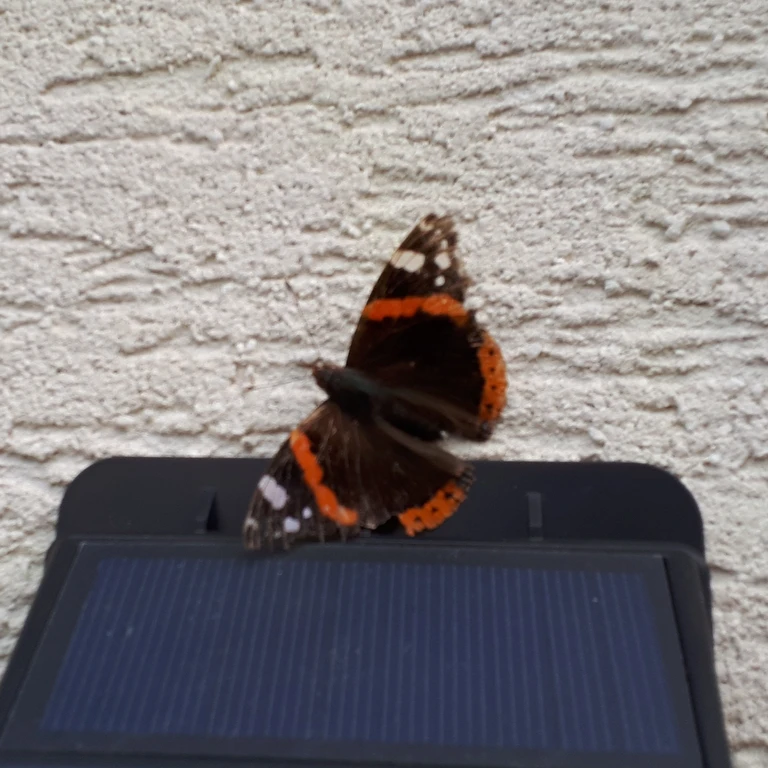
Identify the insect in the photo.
Vanessa atalanta
